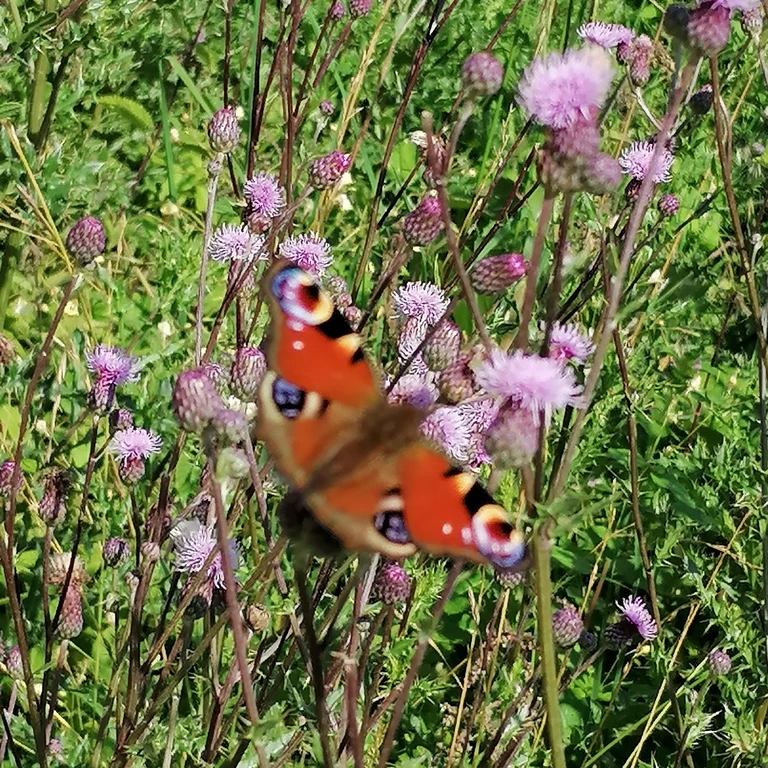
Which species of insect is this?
Aglais io
